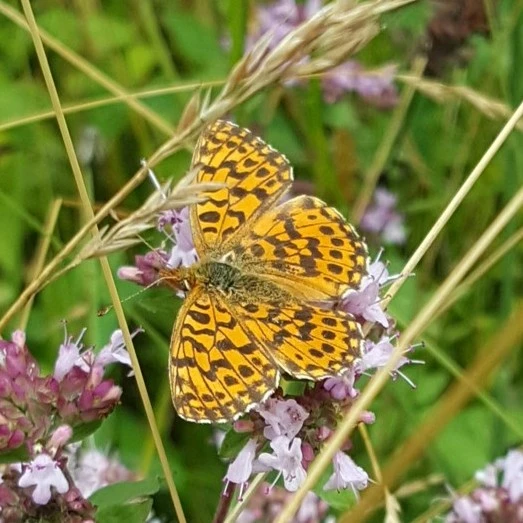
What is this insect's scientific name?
Boloria dia
